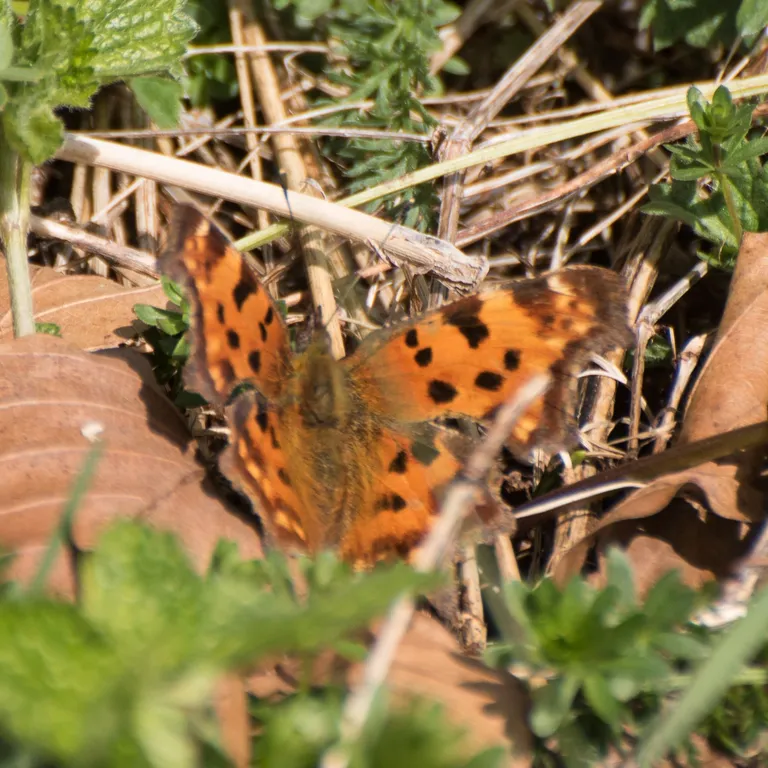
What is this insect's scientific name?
Polygonia c-album
